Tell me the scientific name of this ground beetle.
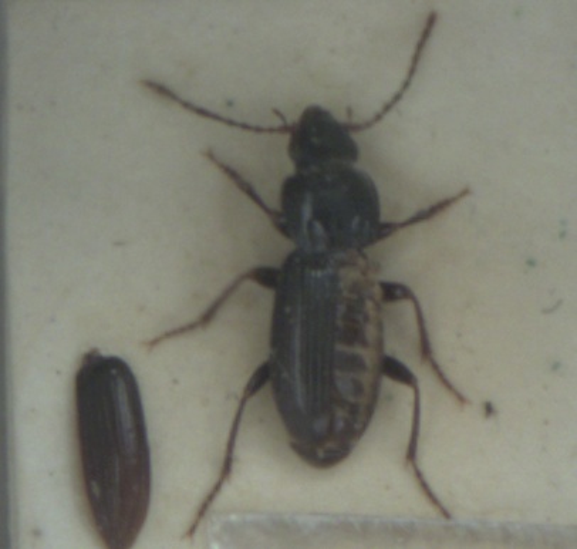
Pterostichus minor
